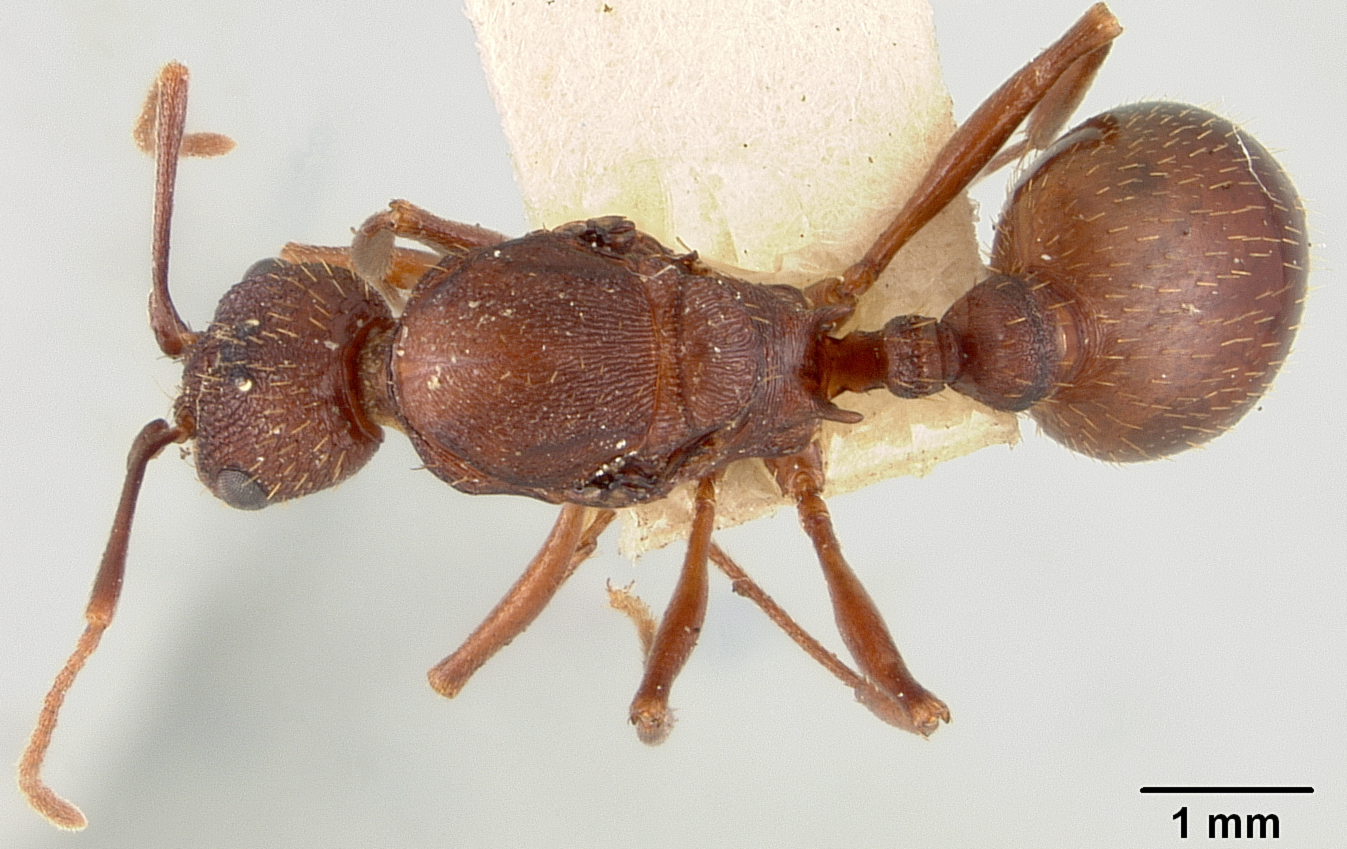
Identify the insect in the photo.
Aphaenogaster treatae
